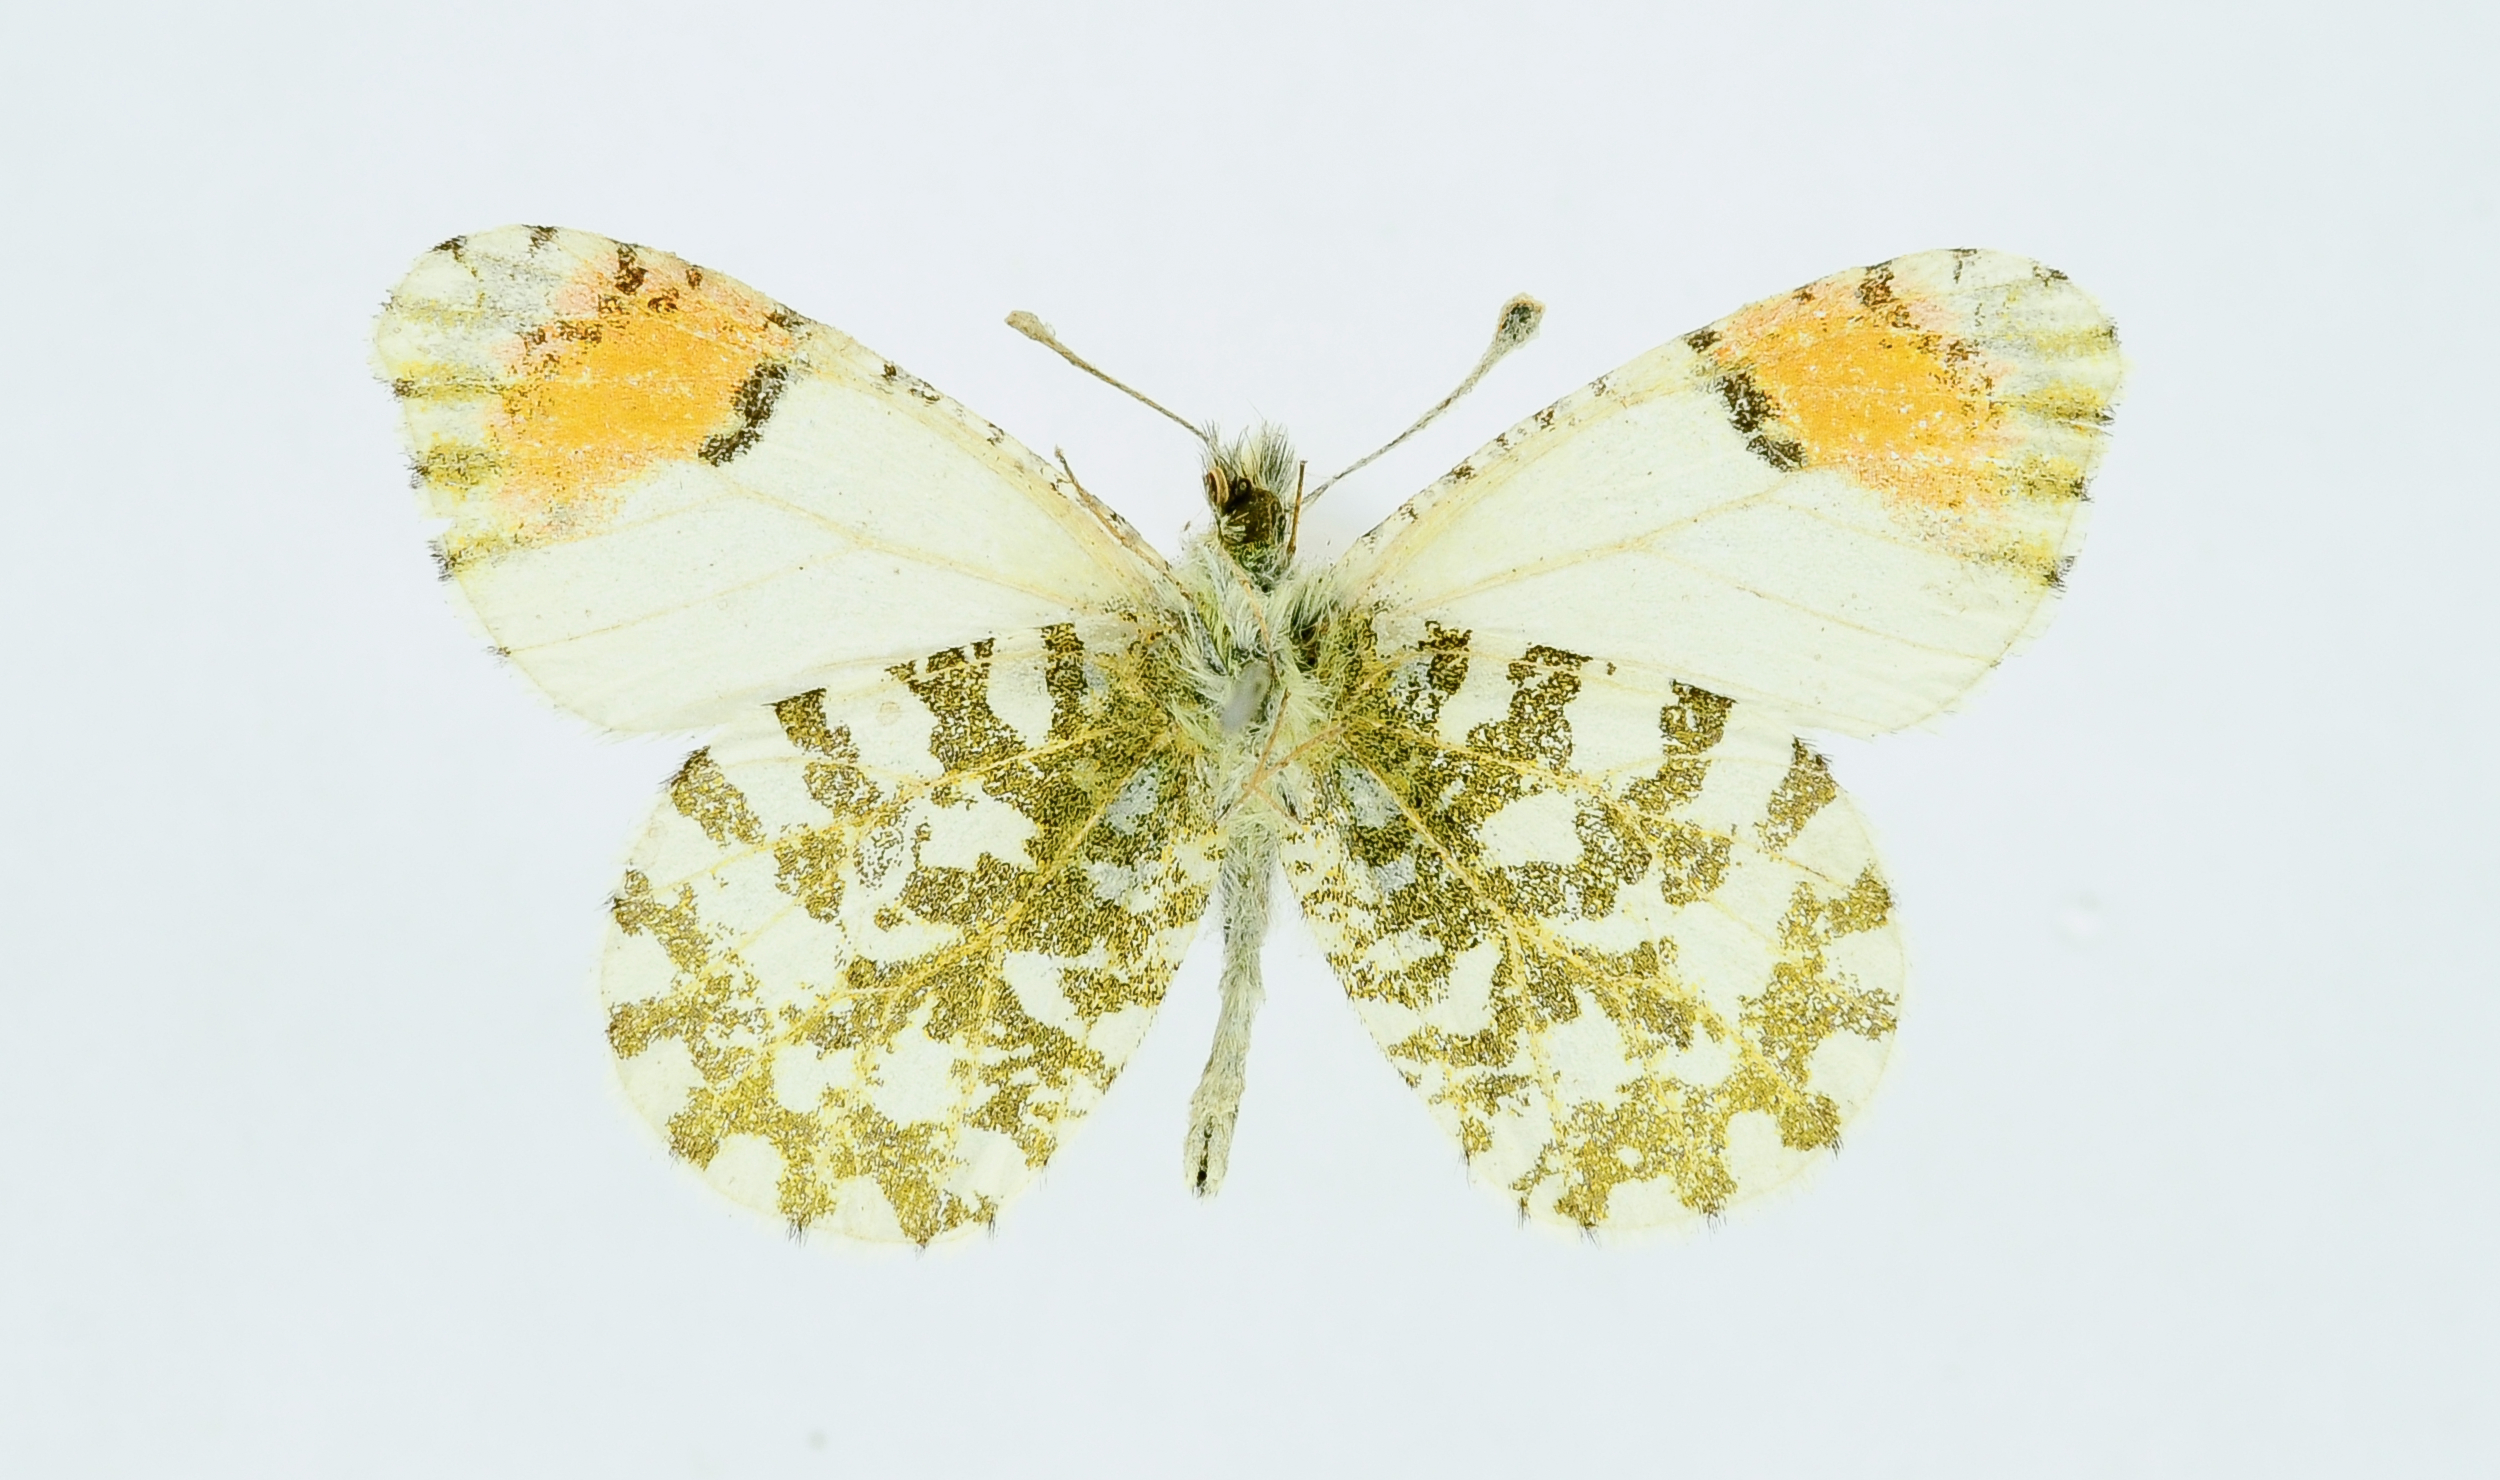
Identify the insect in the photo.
Anthocharis angelina
